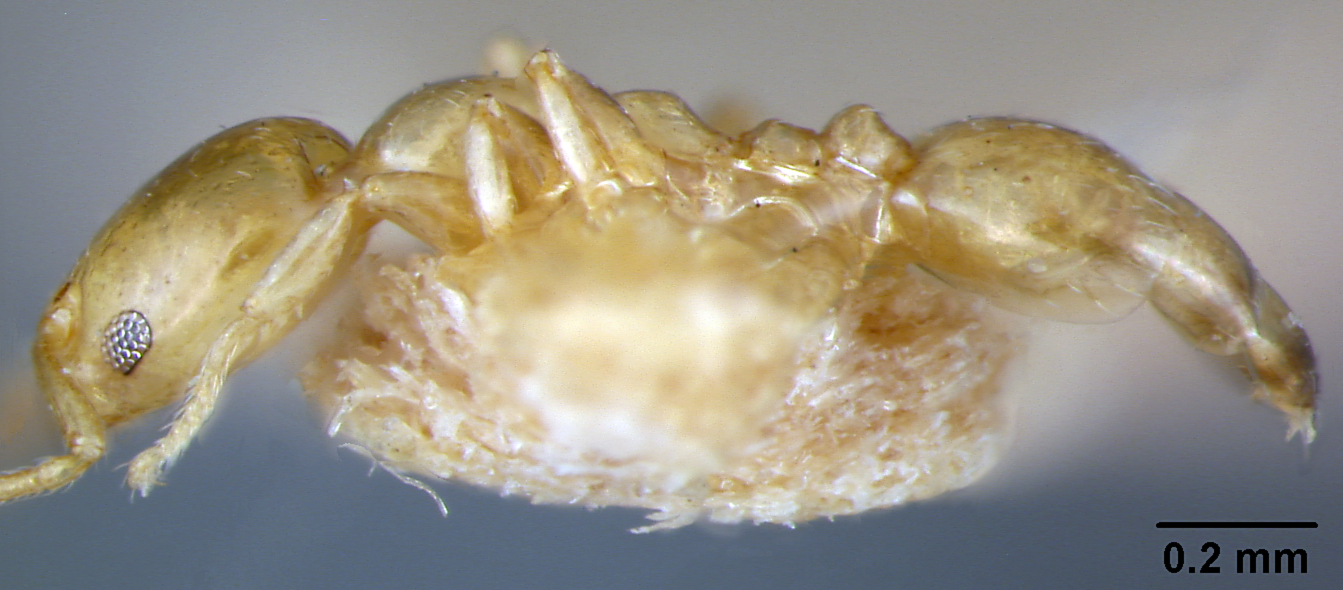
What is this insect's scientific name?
Xenomyrmex stolli
